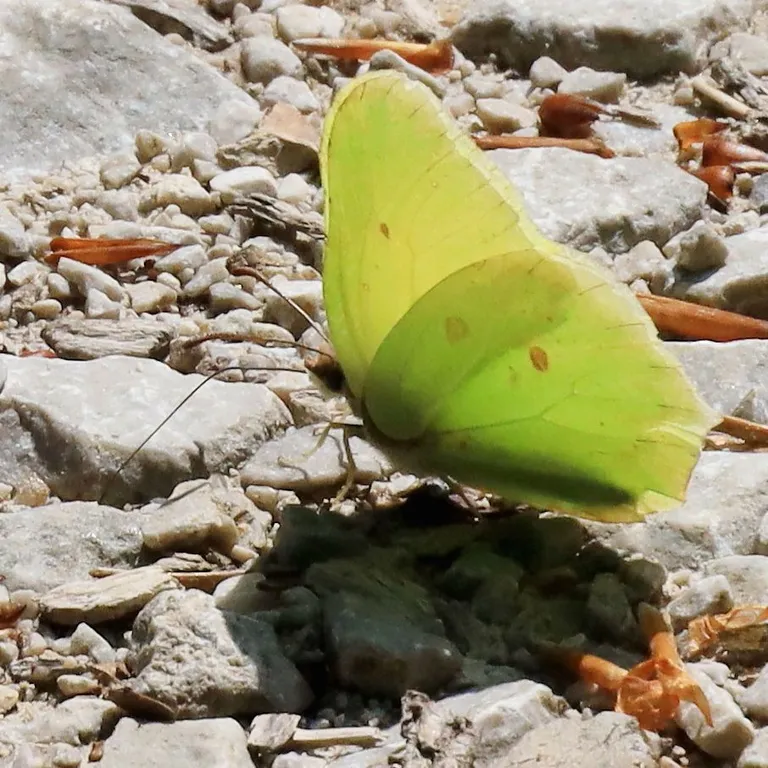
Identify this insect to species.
Gonepteryx rhamni
